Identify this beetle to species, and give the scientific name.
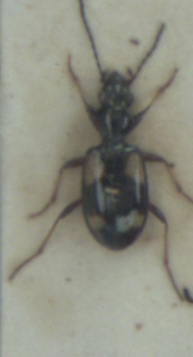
Bembidion illigeri
